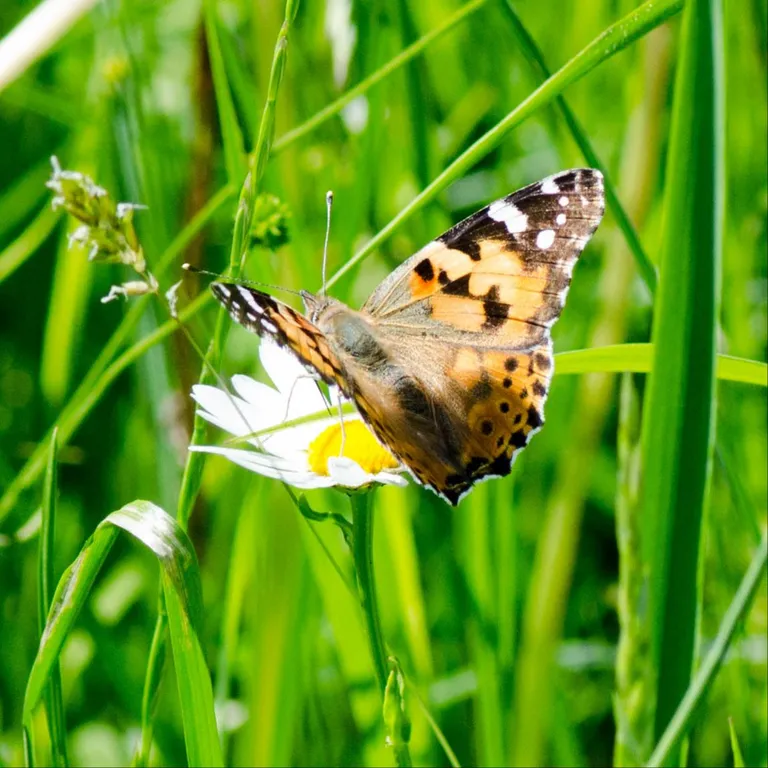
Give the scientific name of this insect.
Vanessa cardui
